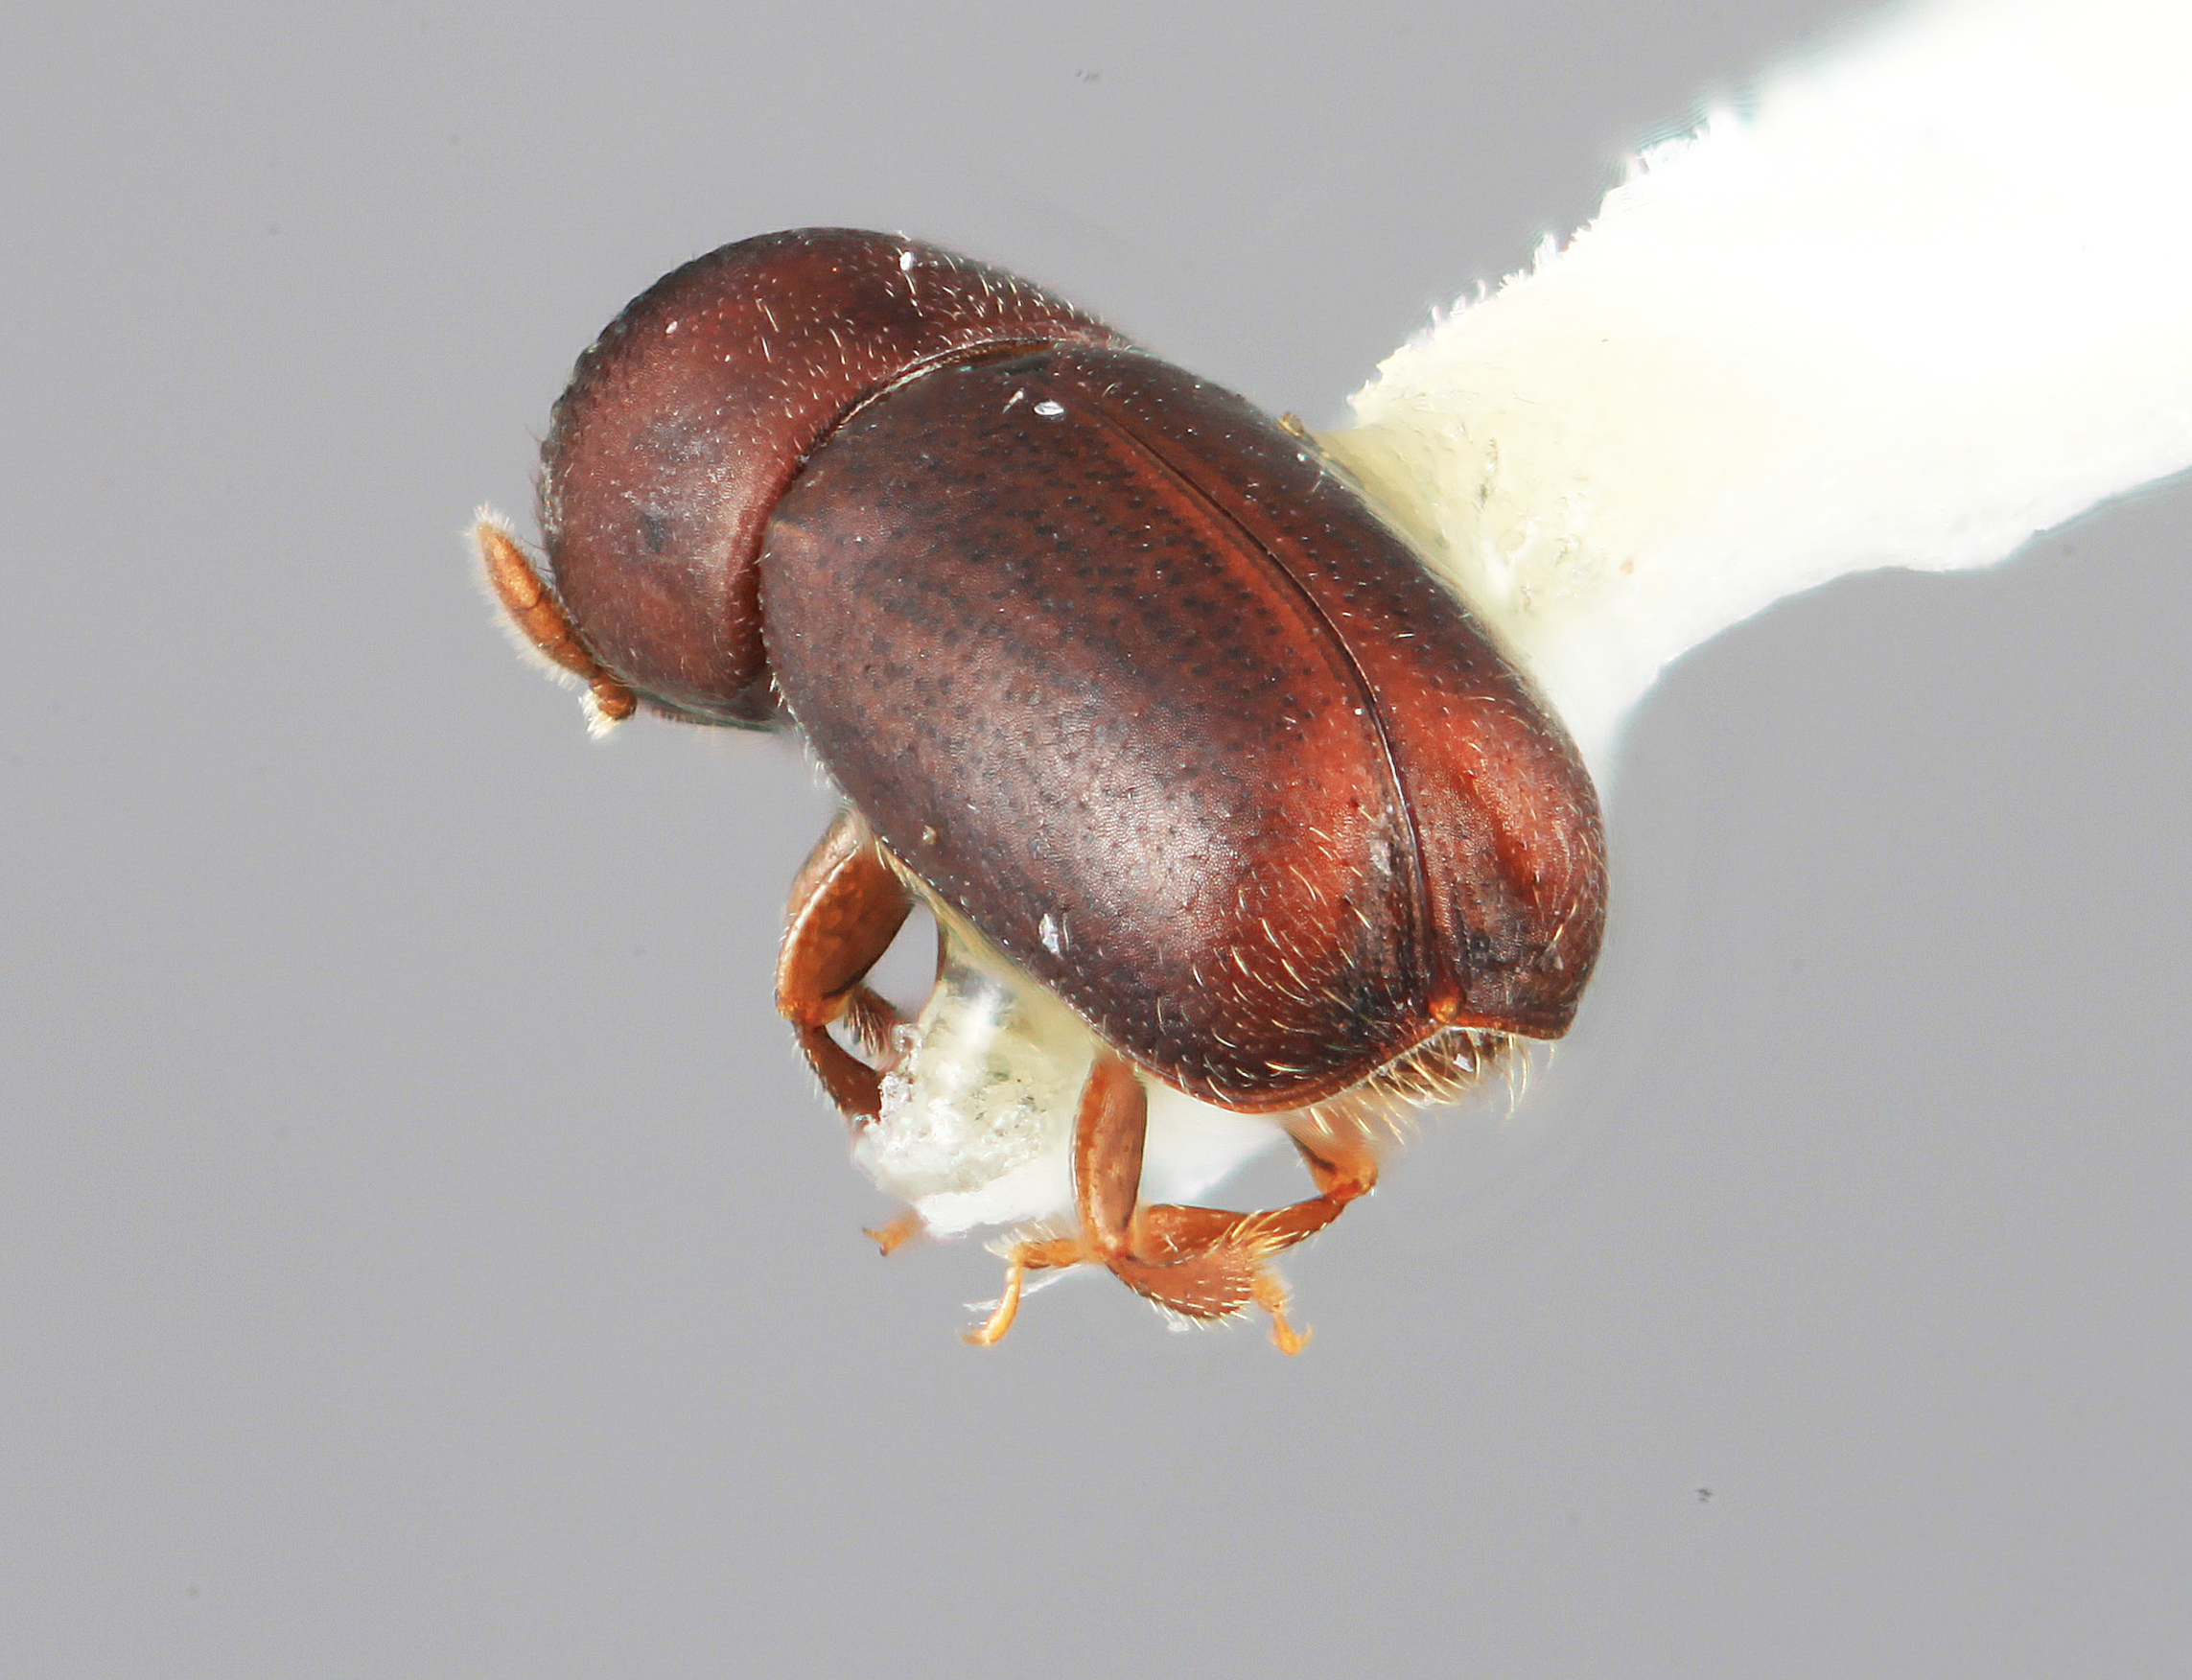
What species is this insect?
Microcorthylus umbratus
